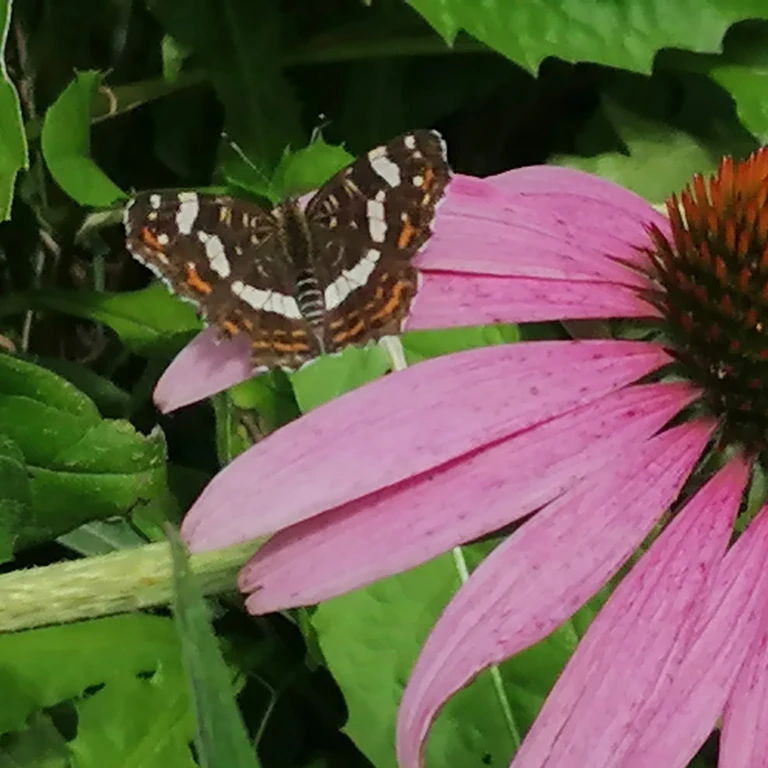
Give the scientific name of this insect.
Araschnia levana
